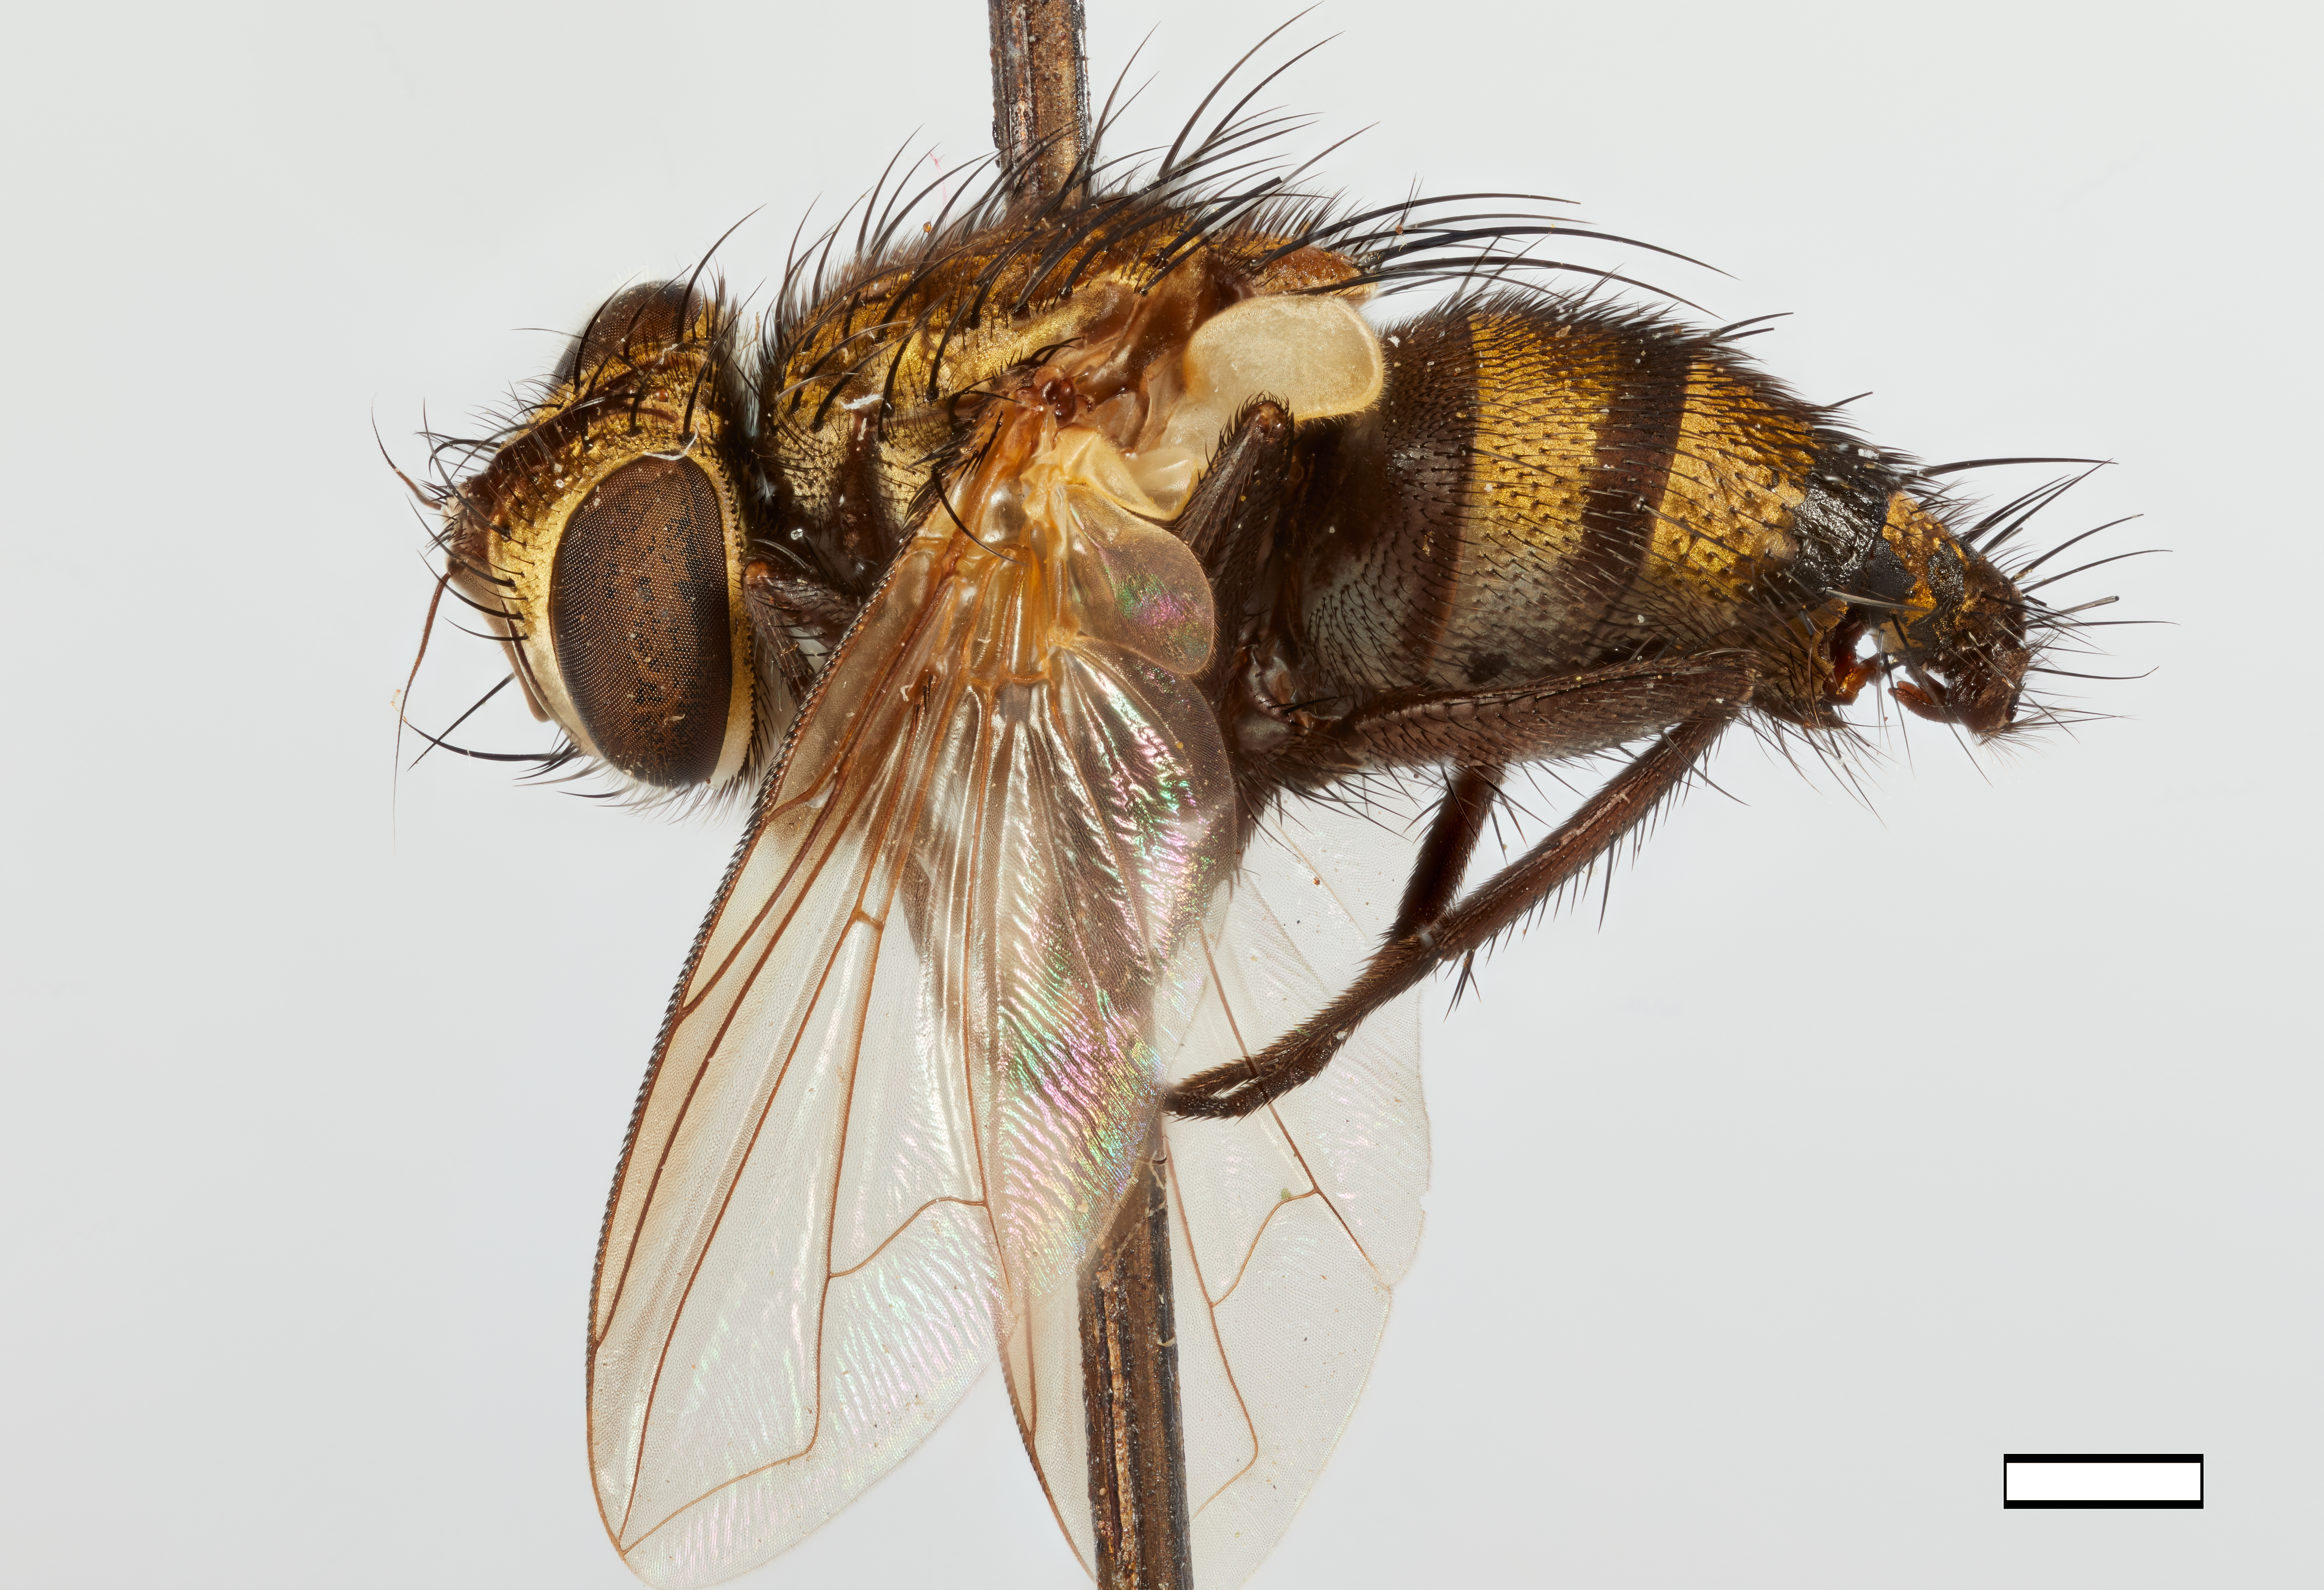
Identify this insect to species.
Chrysophryno andinensis
